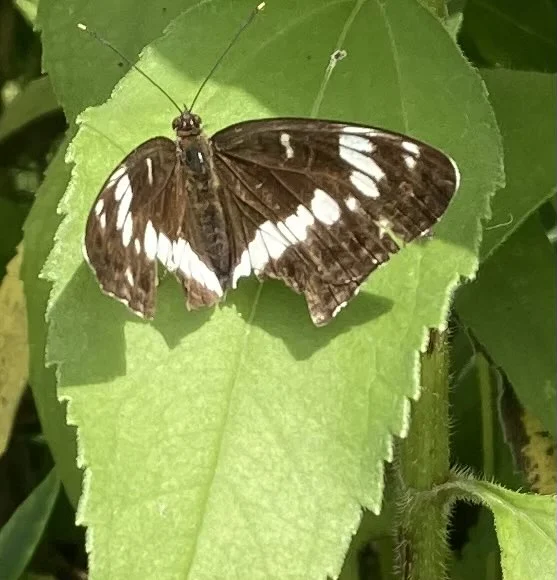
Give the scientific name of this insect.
Limenitis camilla (also Ladoga camilla)
